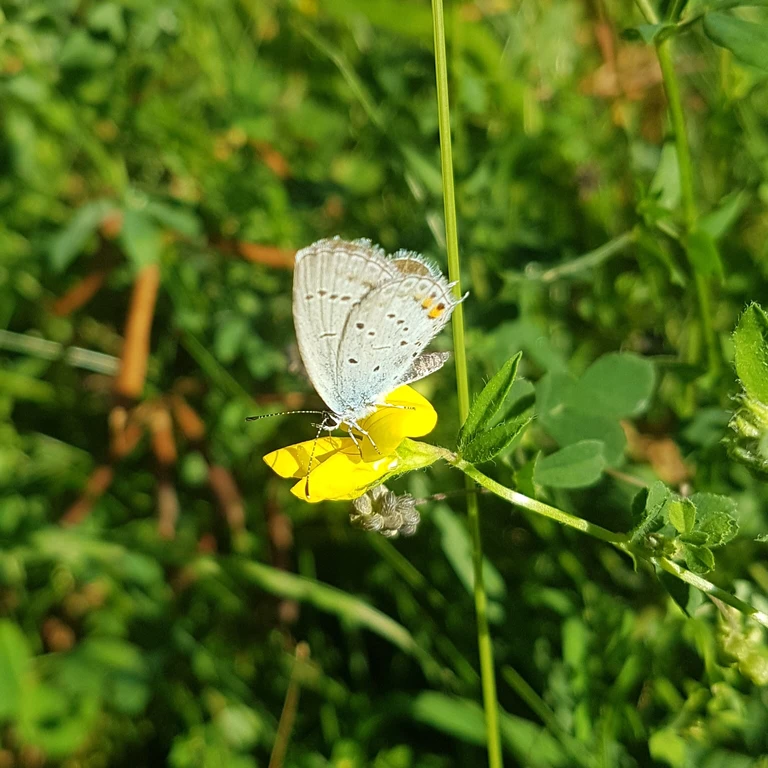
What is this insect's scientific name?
Cupido argiades (also Elkalyce argiades)
